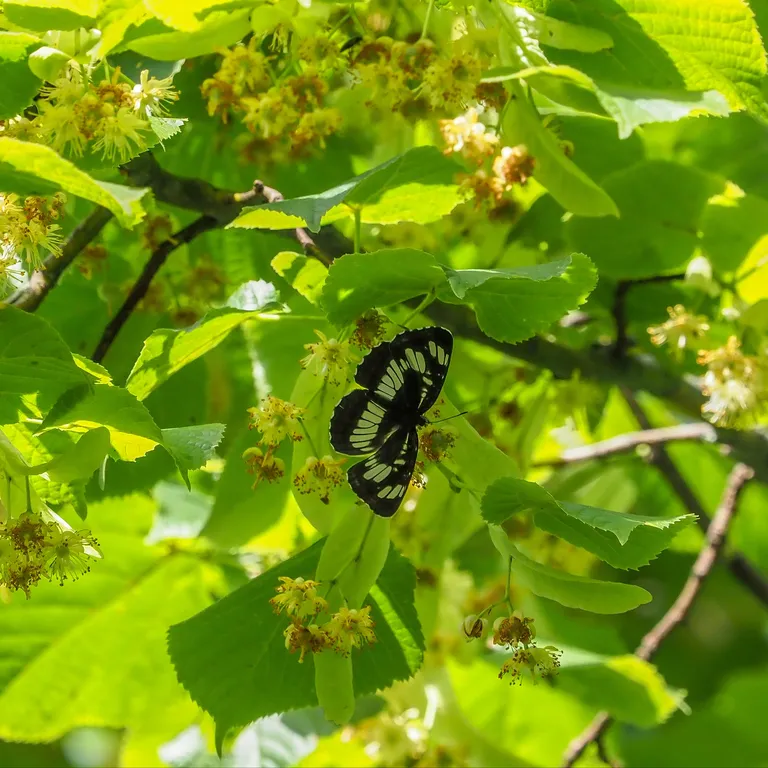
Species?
Neptis rivularis
